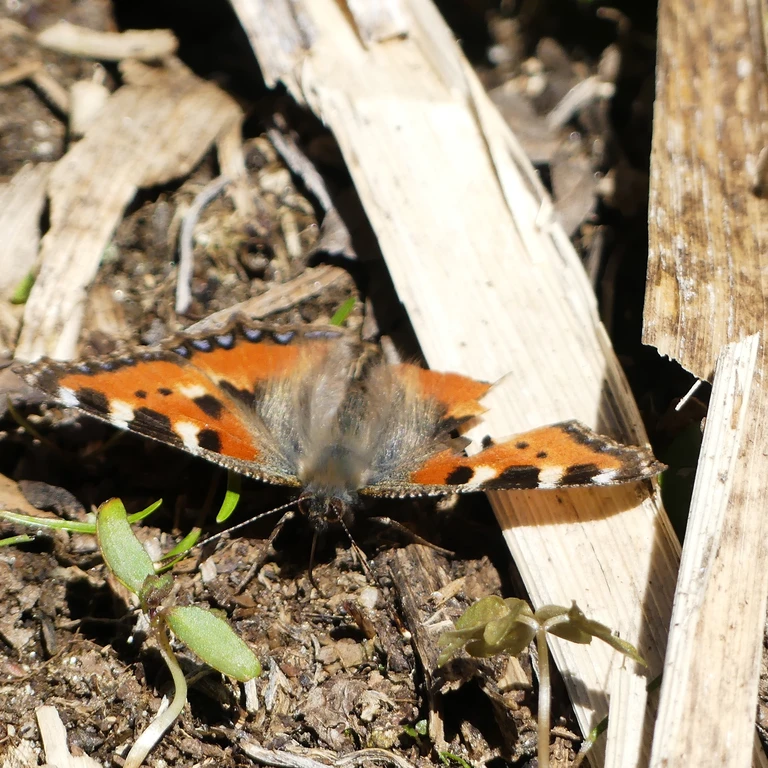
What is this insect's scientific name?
Aglais urticae
